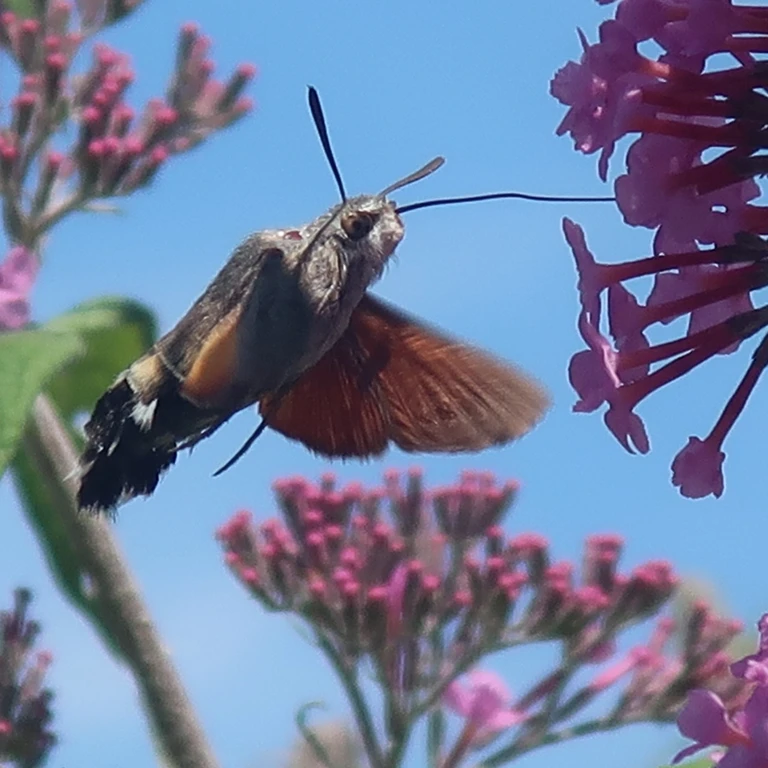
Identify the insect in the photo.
Macroglossum stellatarum
